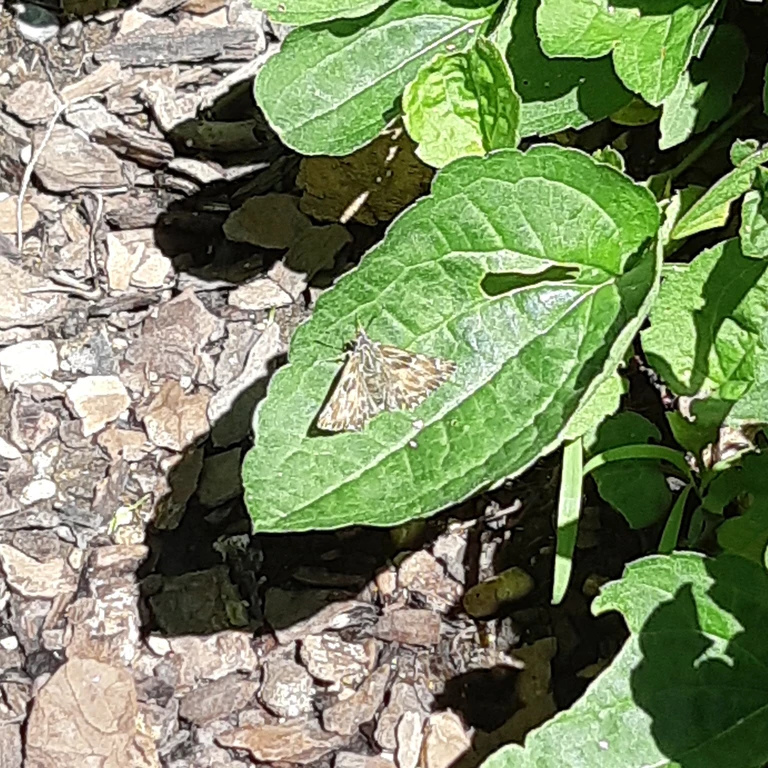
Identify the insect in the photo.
Carcharodus alceae
